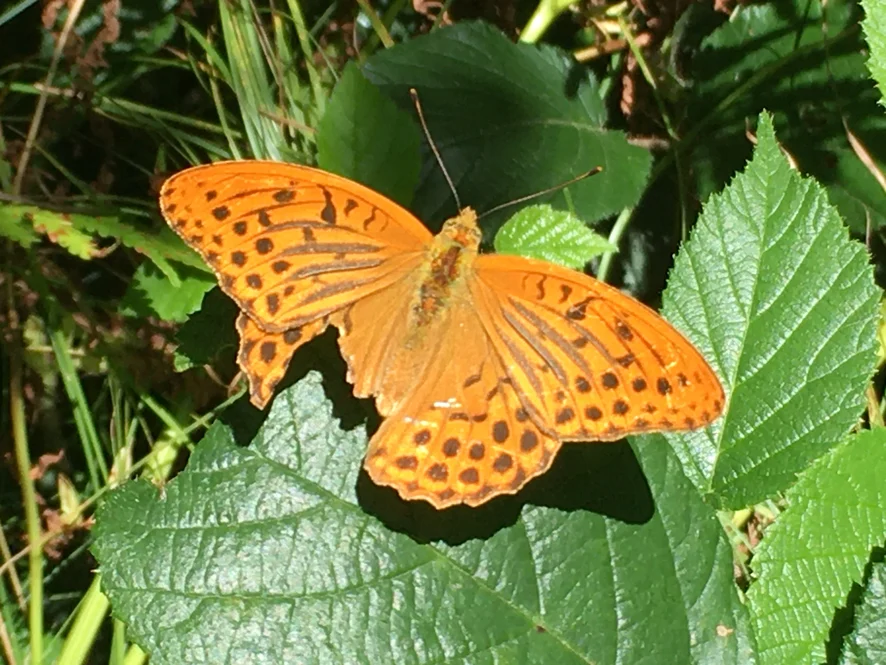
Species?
Argynnis paphia
